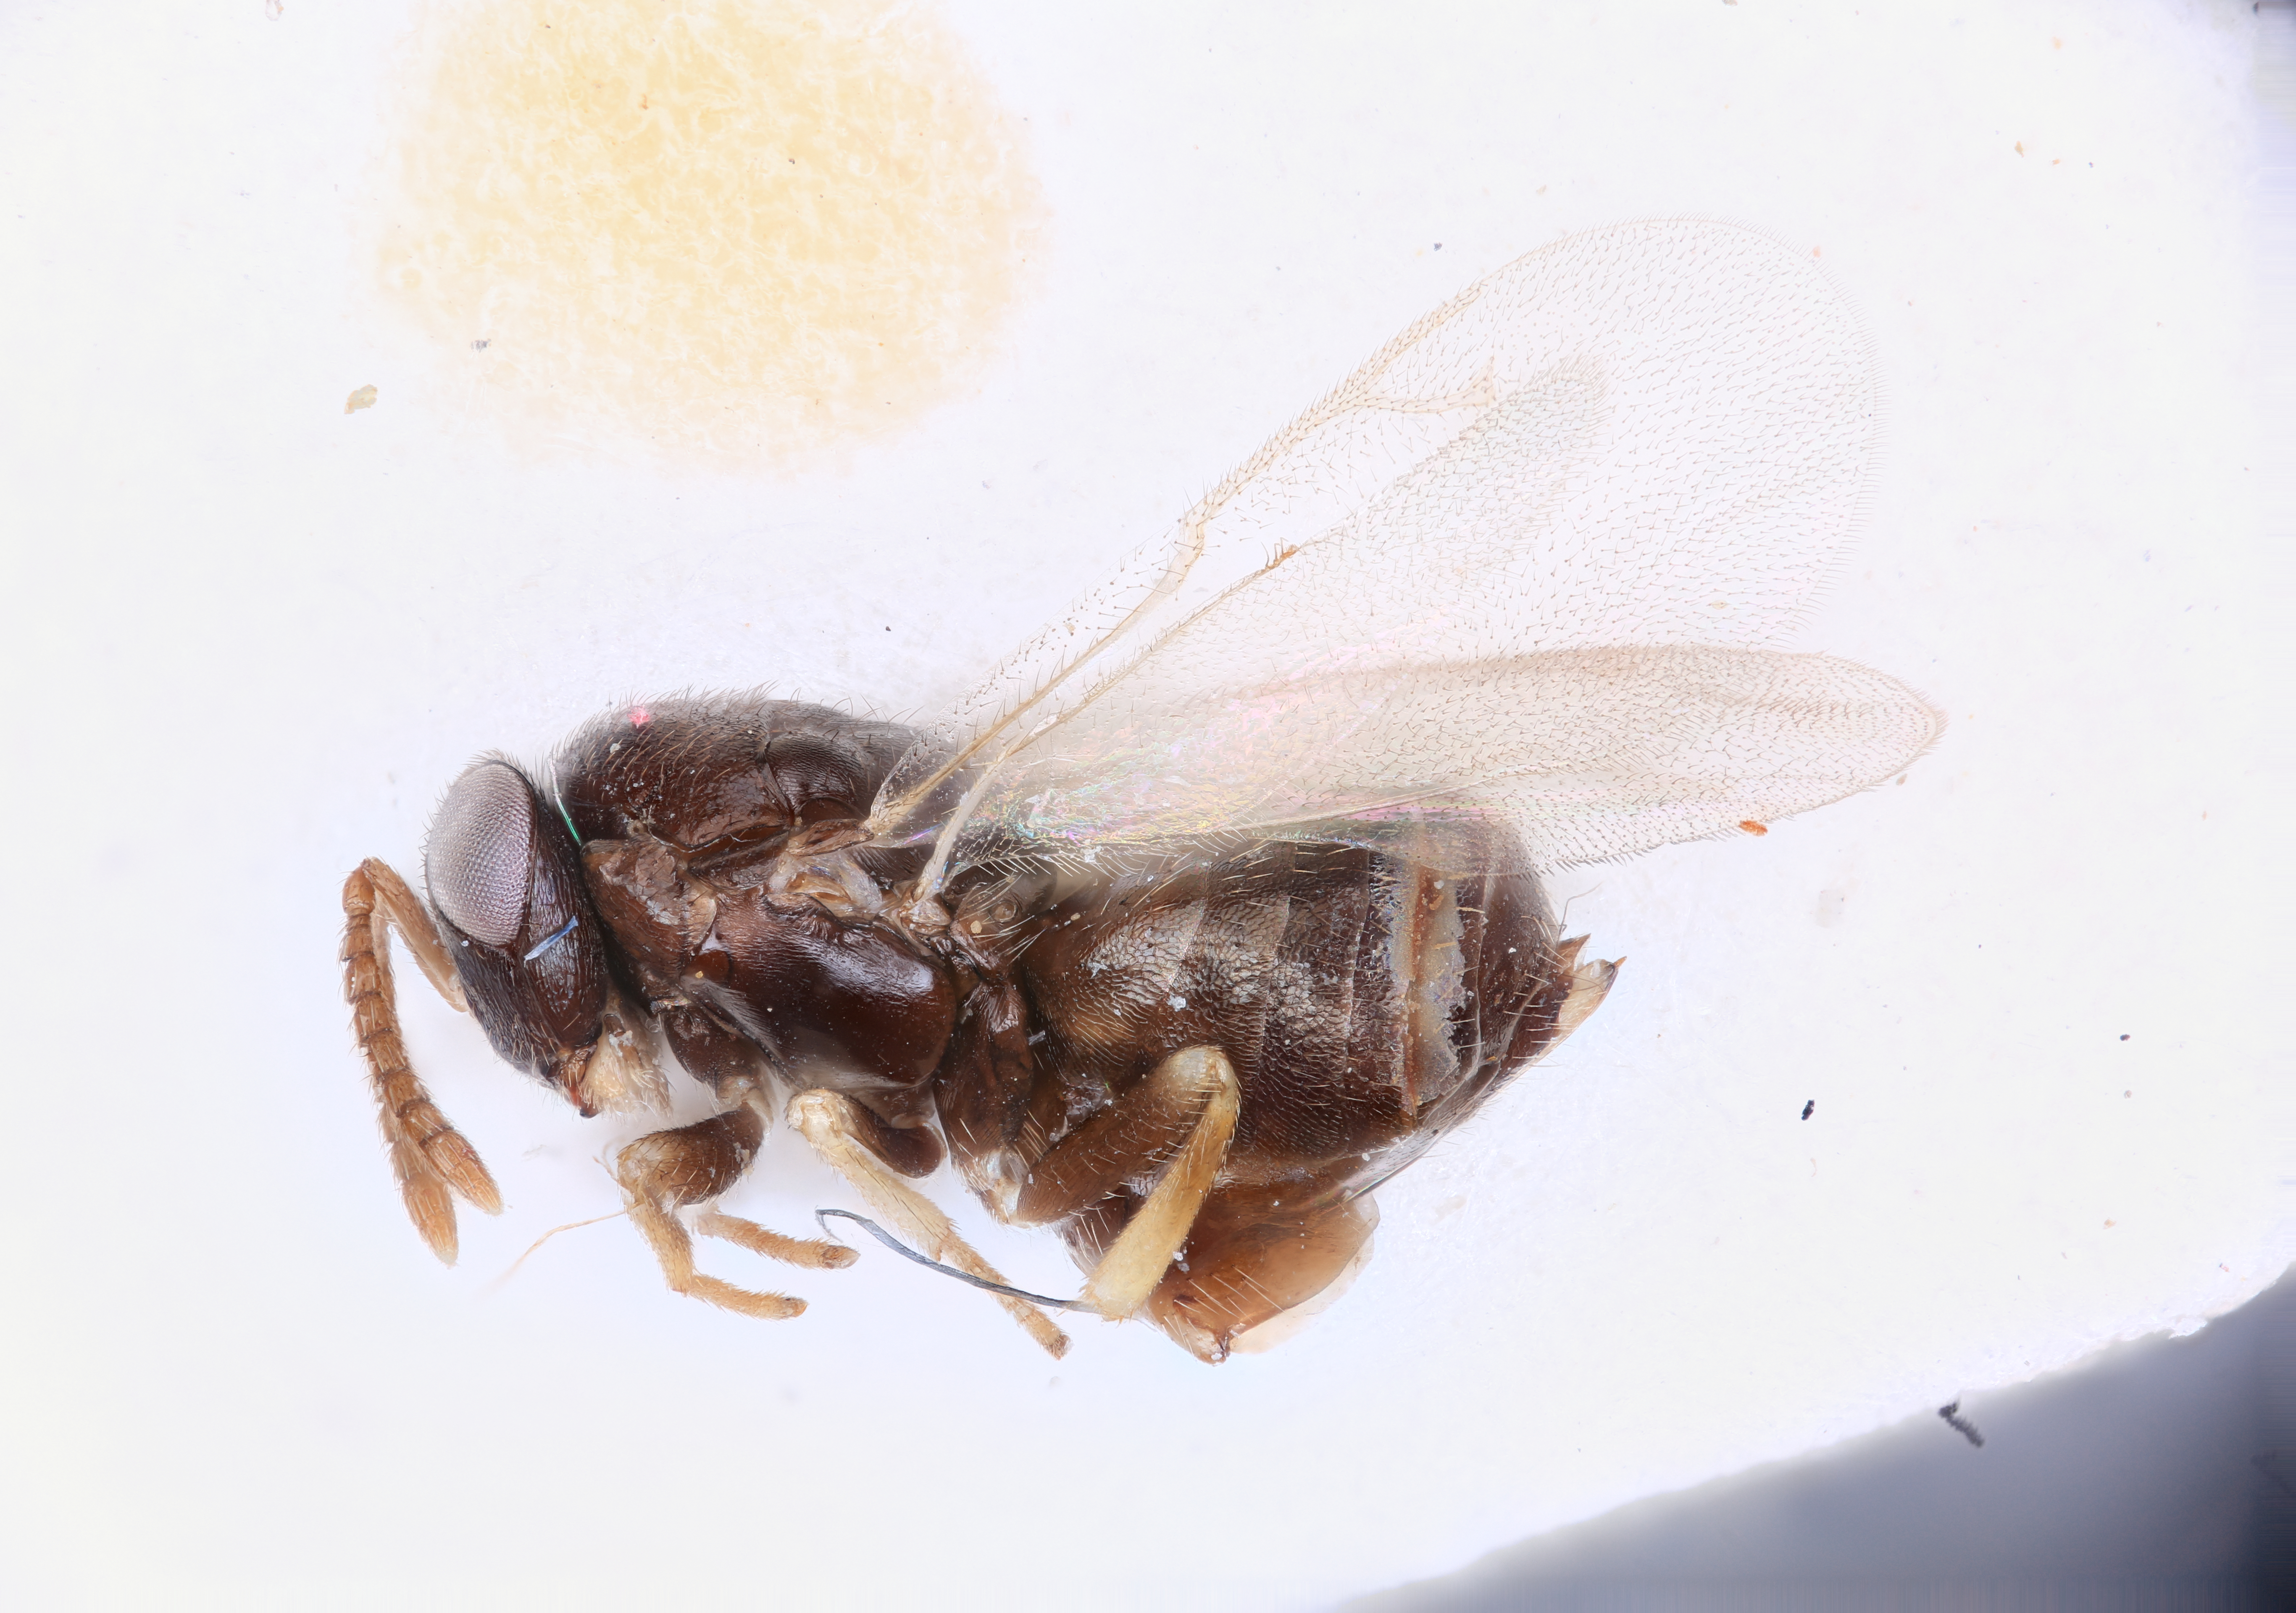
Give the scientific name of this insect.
Tanaostigmodes yuohuae
